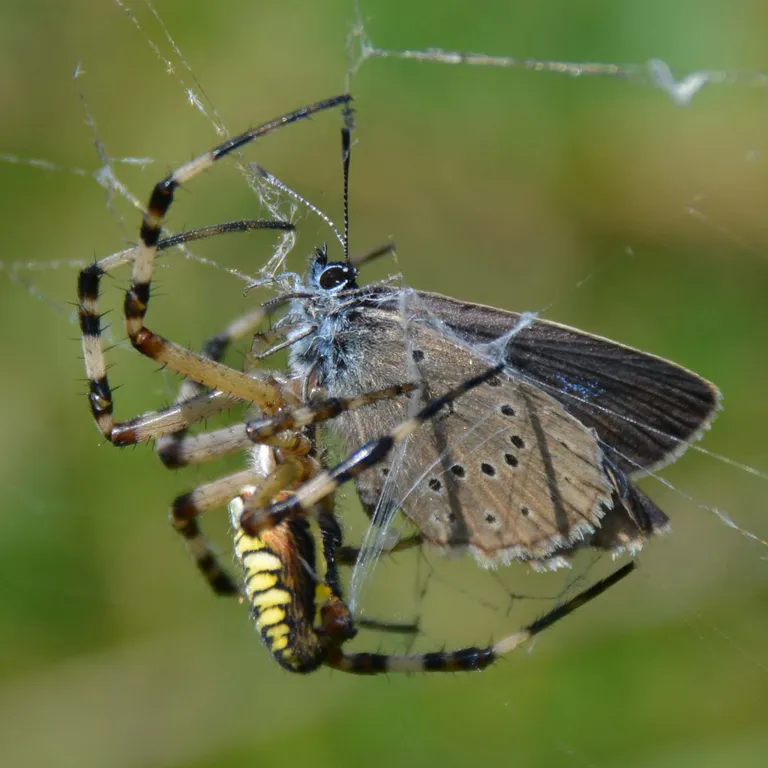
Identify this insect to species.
Phengaris teleius
